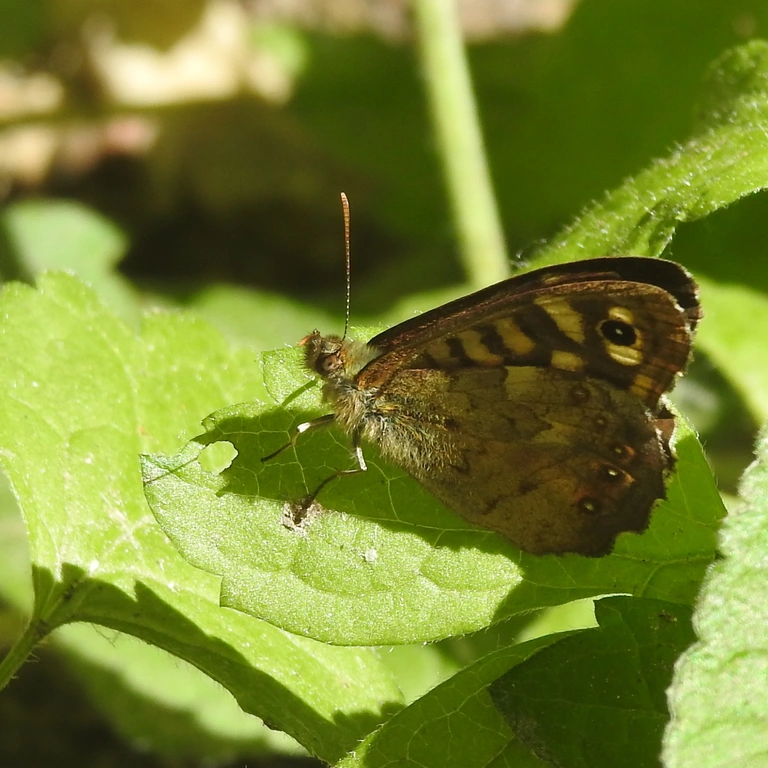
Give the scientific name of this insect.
Pararge aegeria
